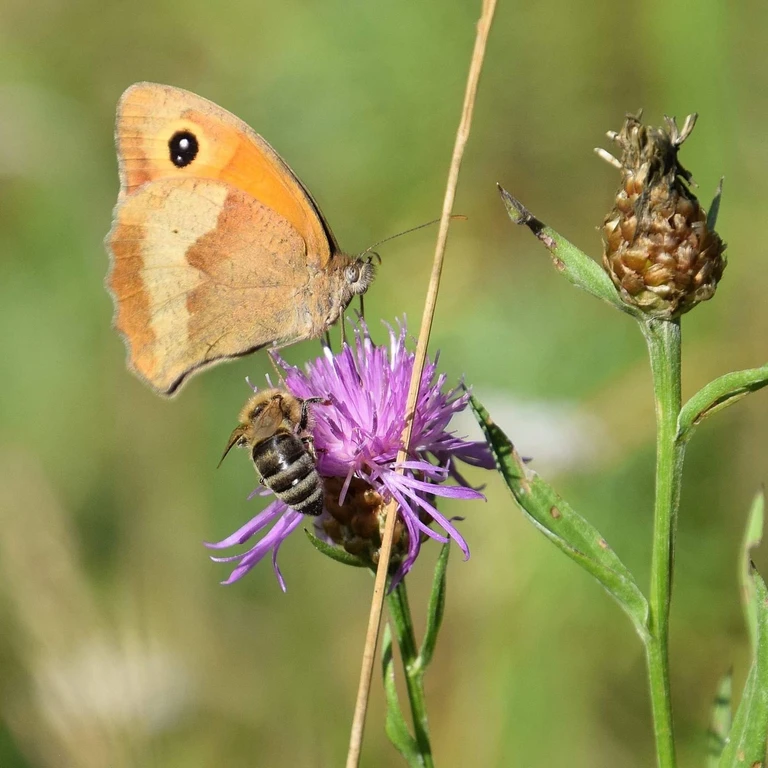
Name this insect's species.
Maniola jurtina
